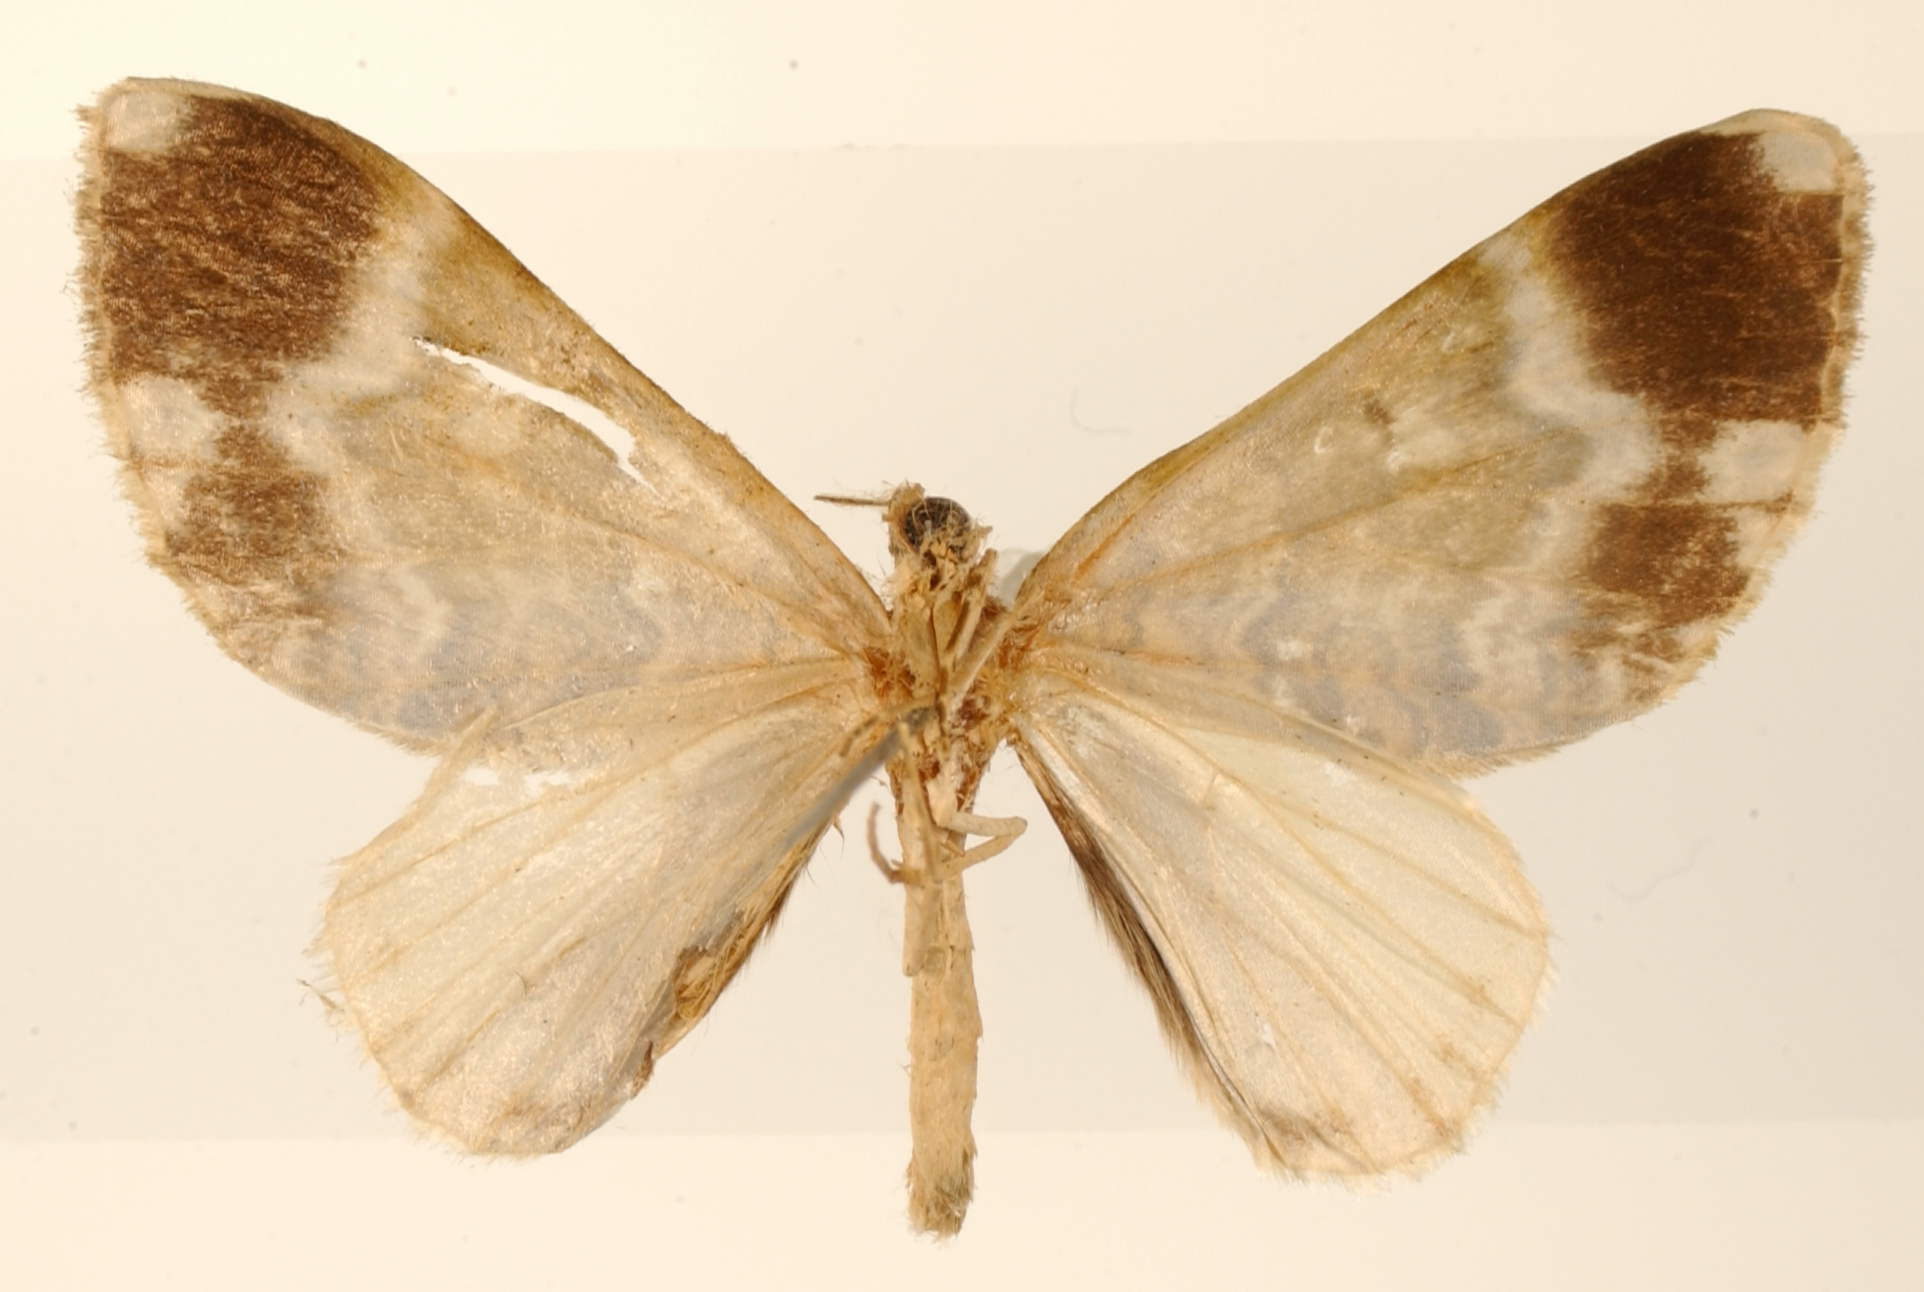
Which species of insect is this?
Hammaptera semifasciata
